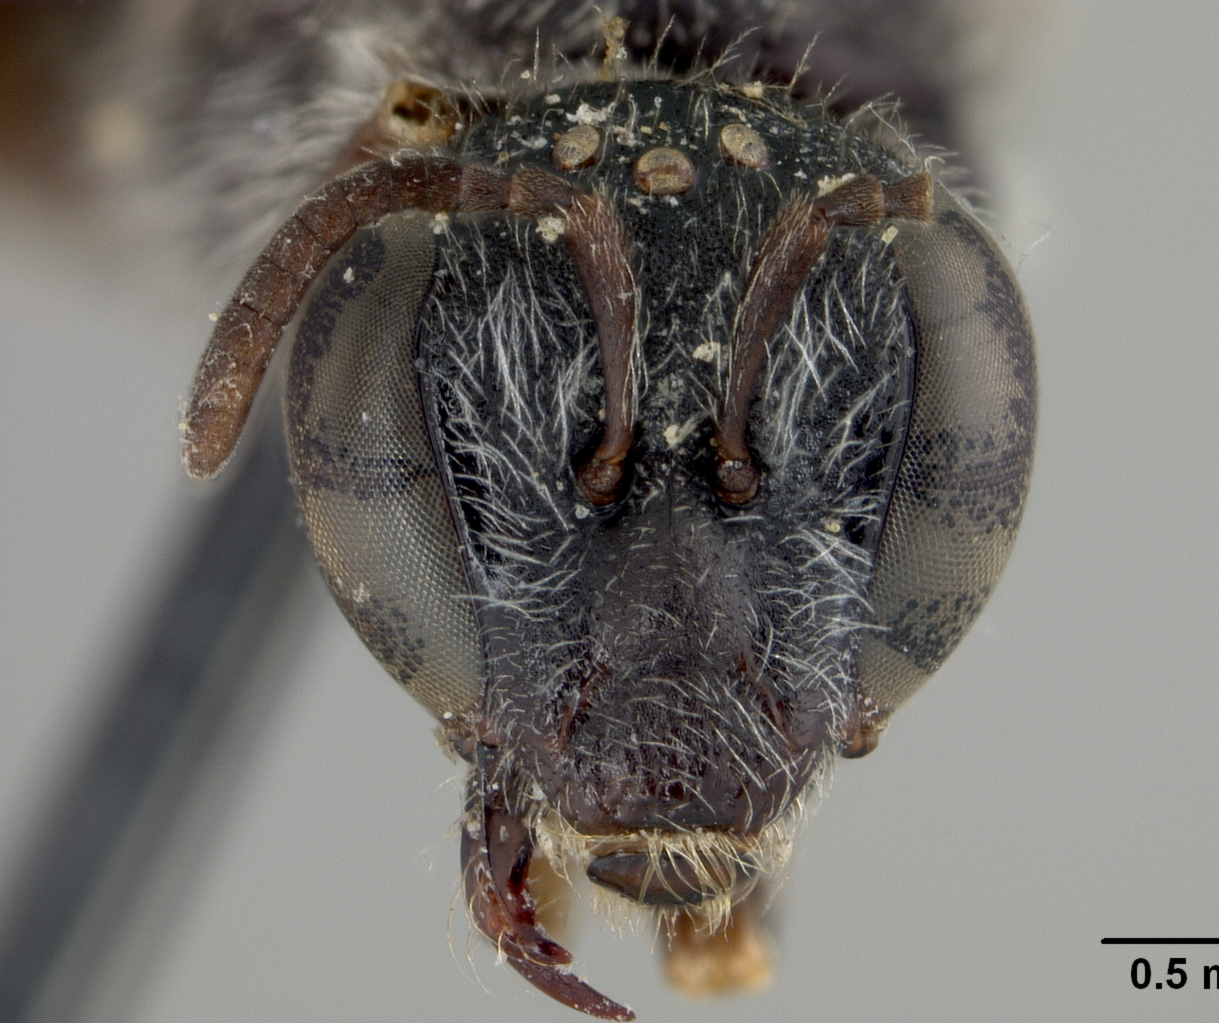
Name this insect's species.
Halictus geigeriae
